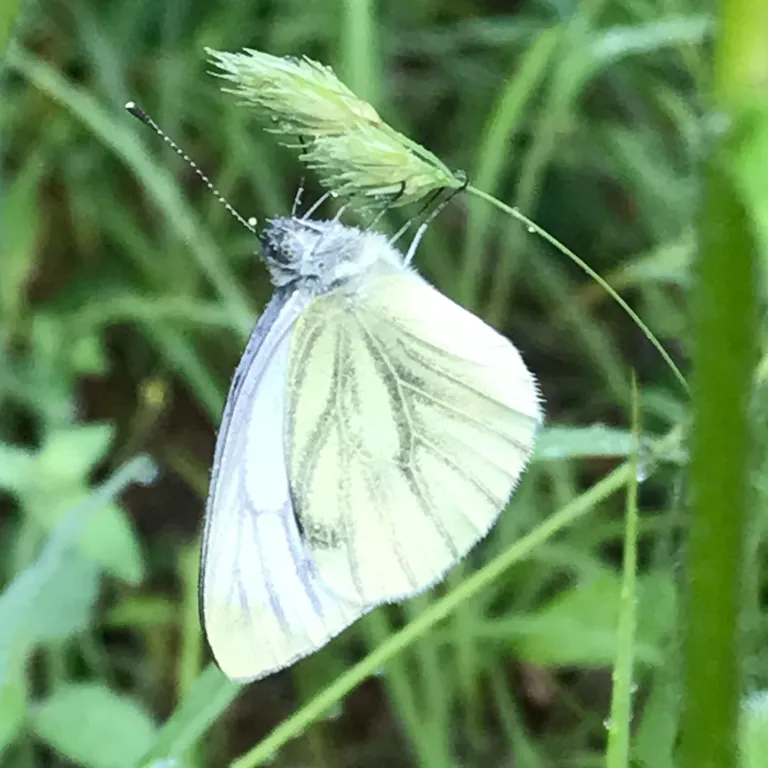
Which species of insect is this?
Pieris napi
